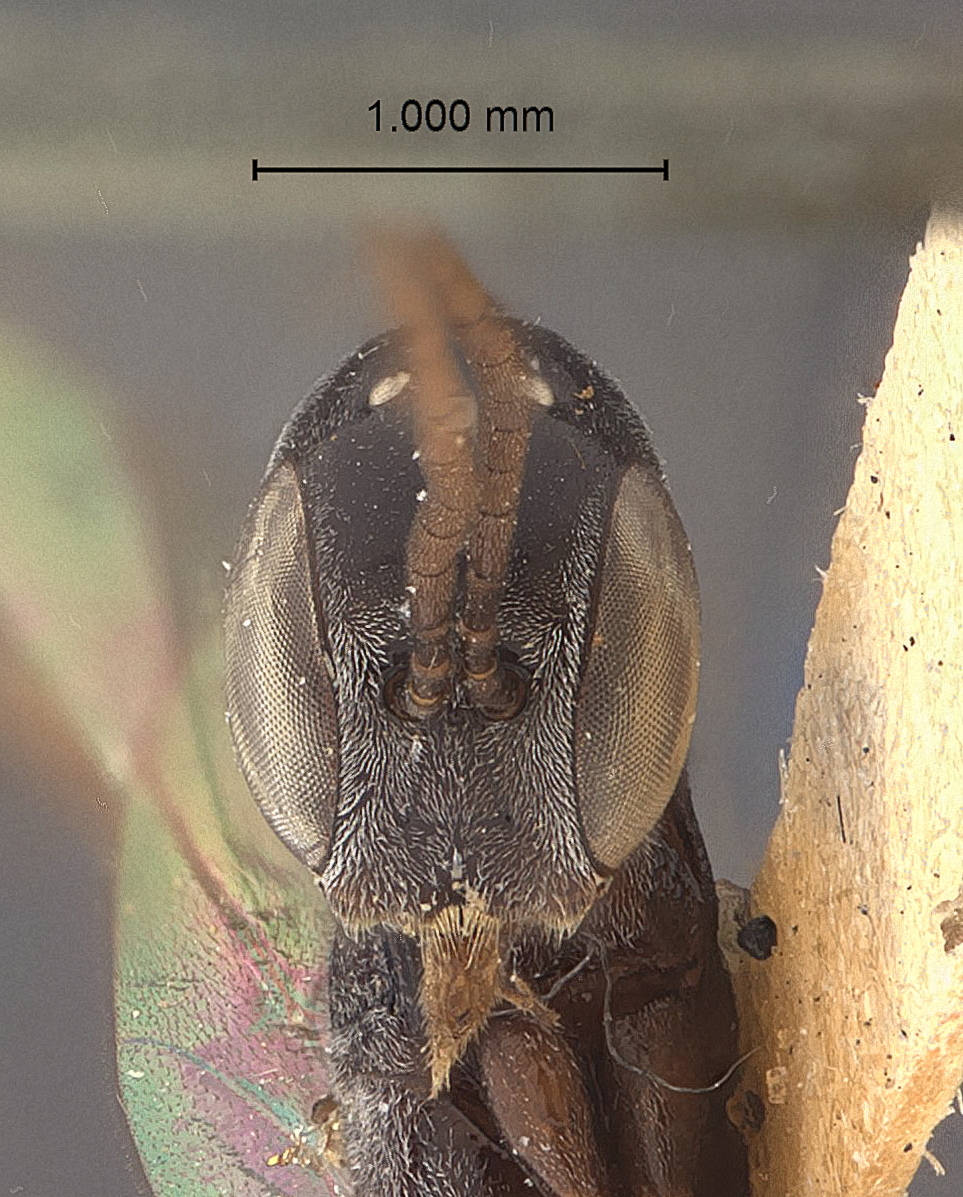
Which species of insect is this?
Gasteruption amoyense
